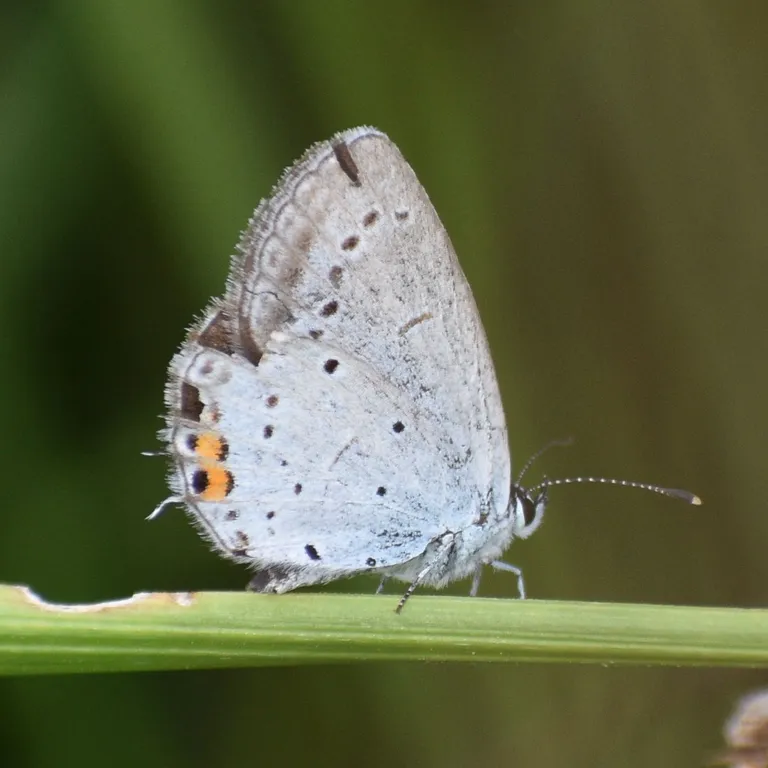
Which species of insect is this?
Cupido argiades (also Elkalyce argiades)
